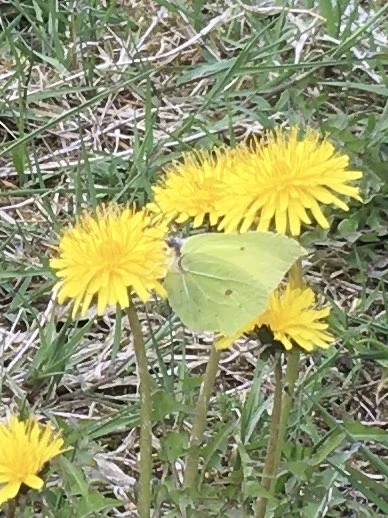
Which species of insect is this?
Gonepteryx rhamni
